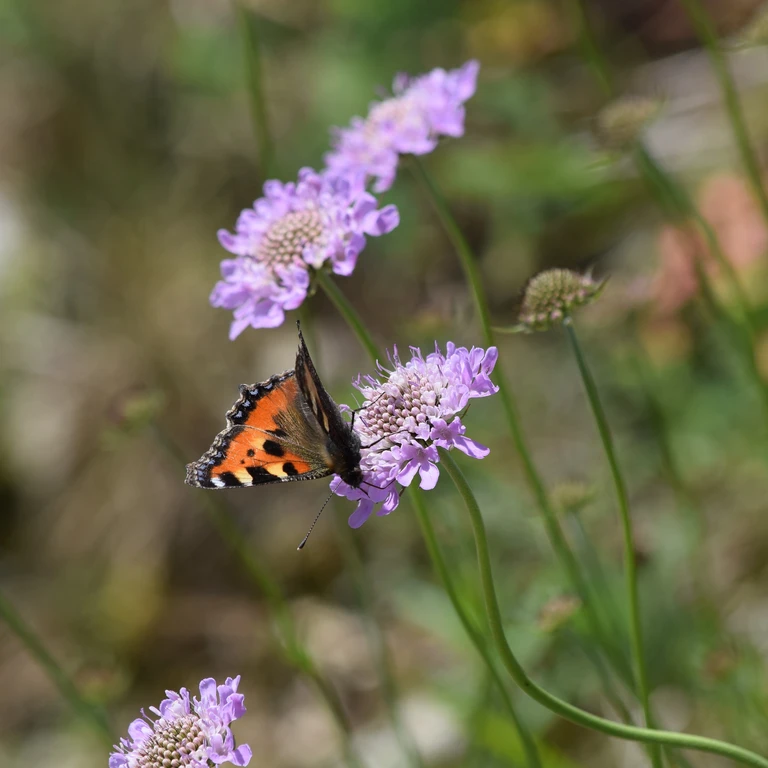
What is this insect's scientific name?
Aglais urticae
